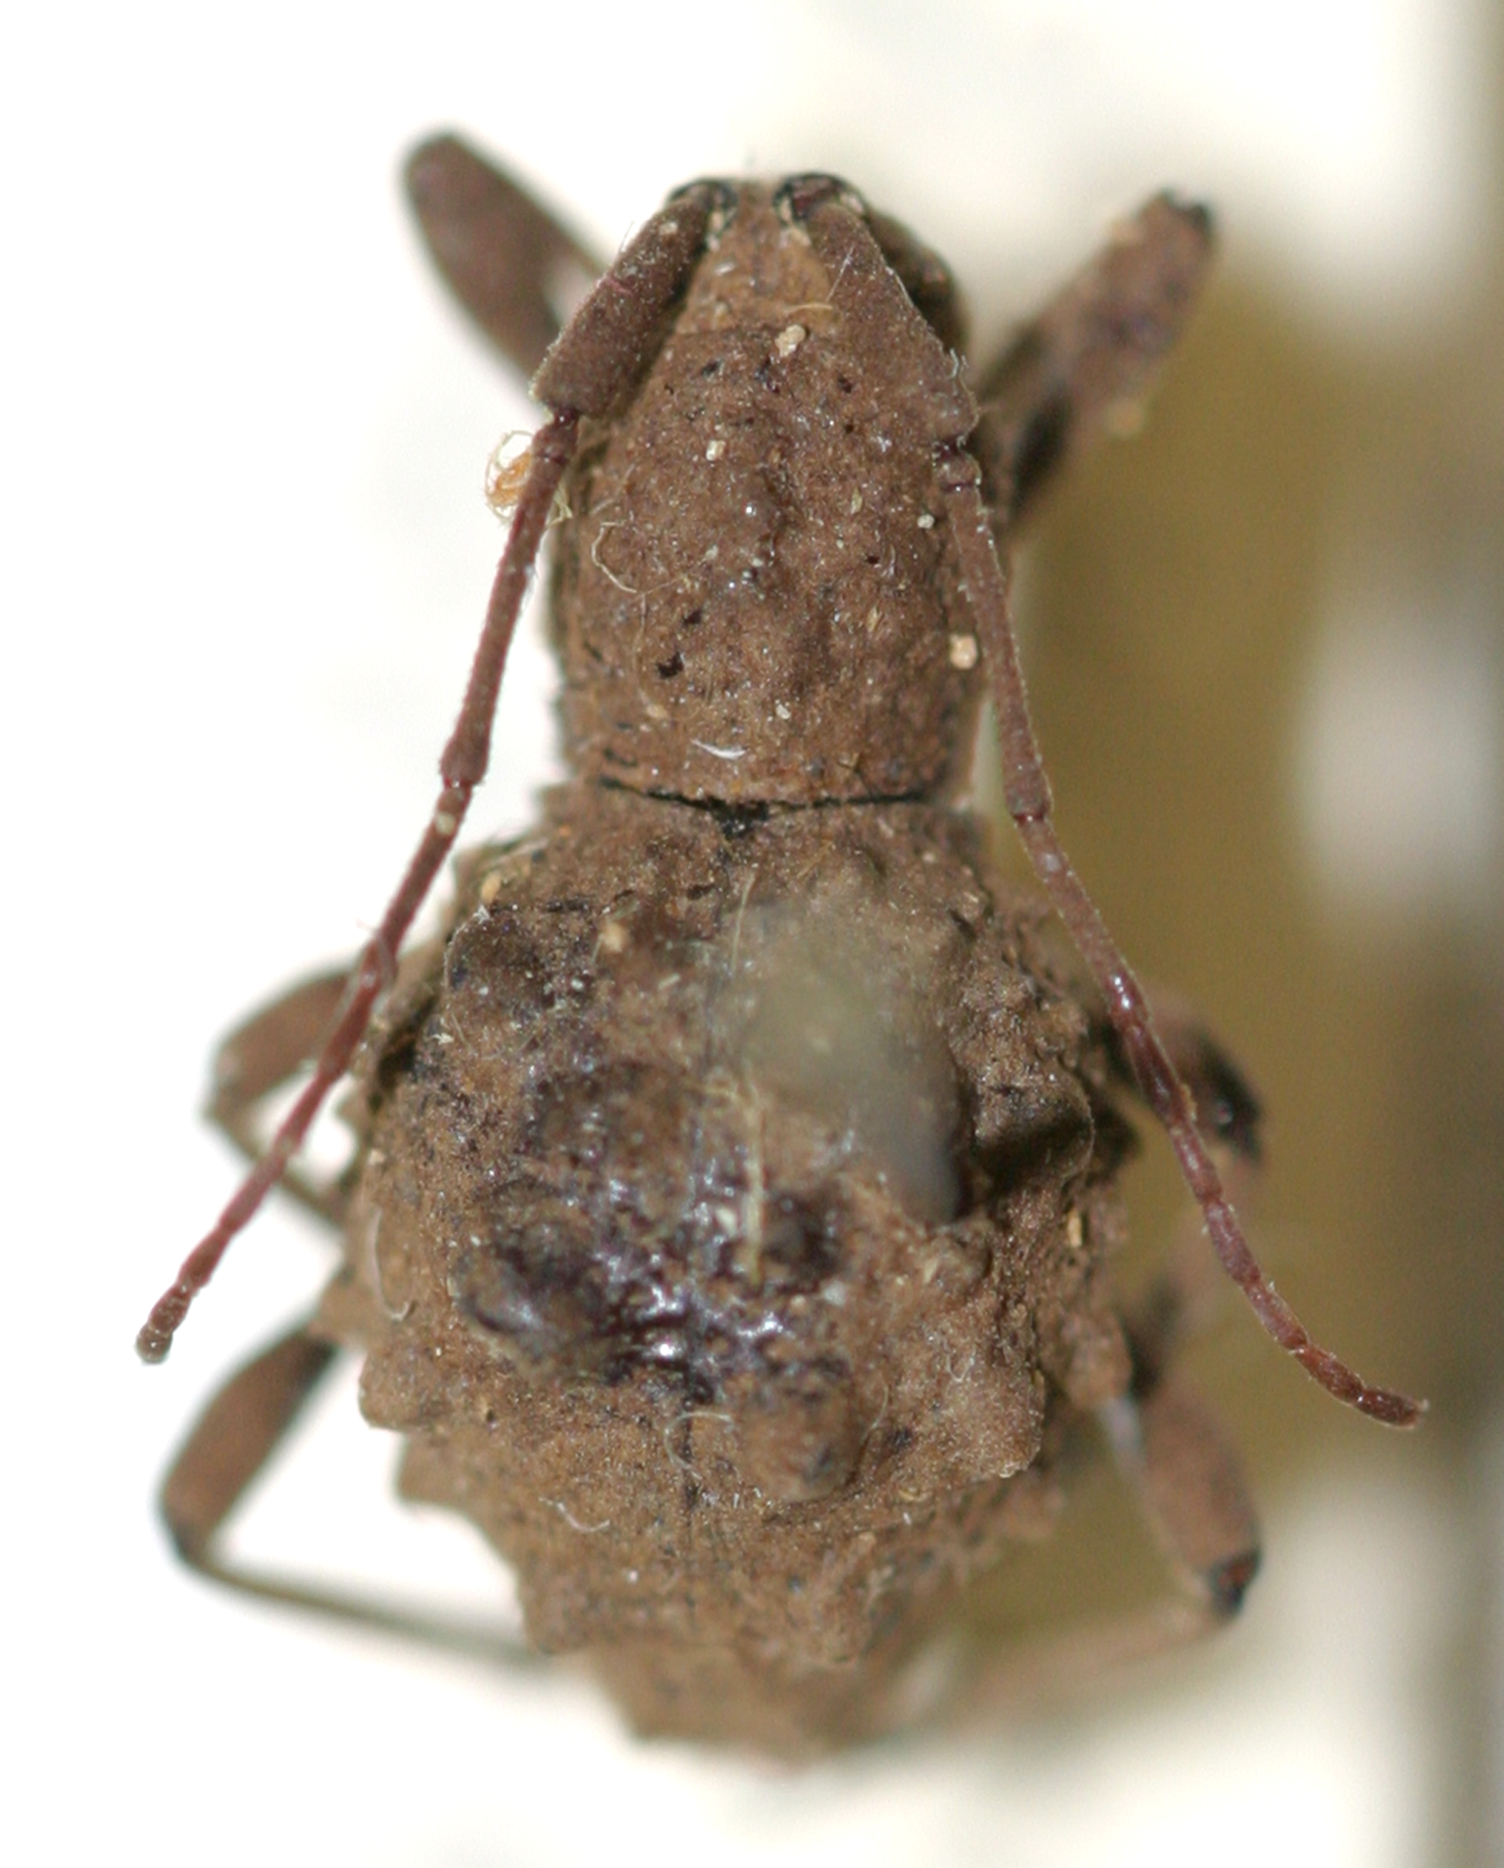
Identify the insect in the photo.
Phrynidius echinoides
